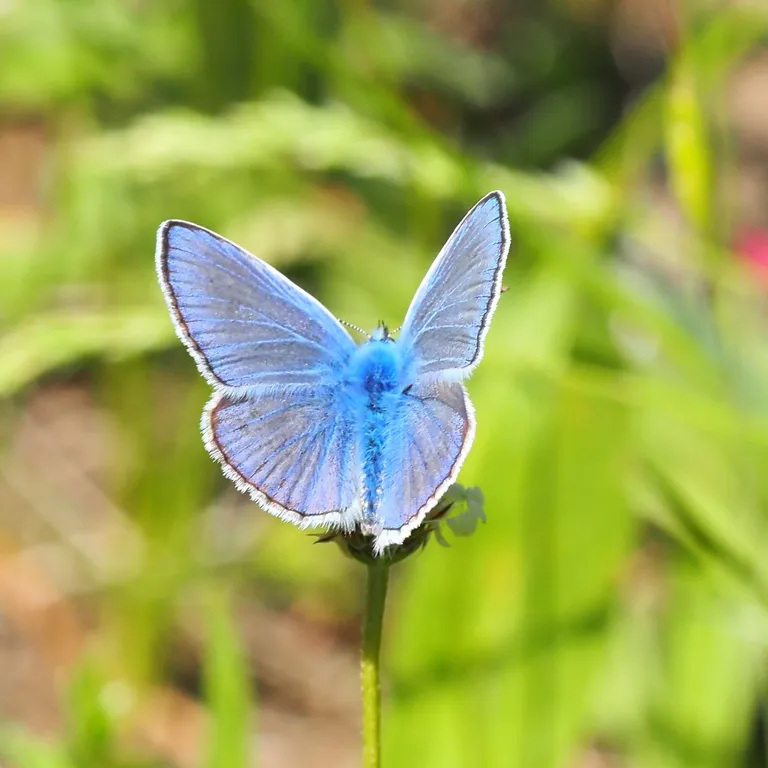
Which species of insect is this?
Polyommatus icarus
